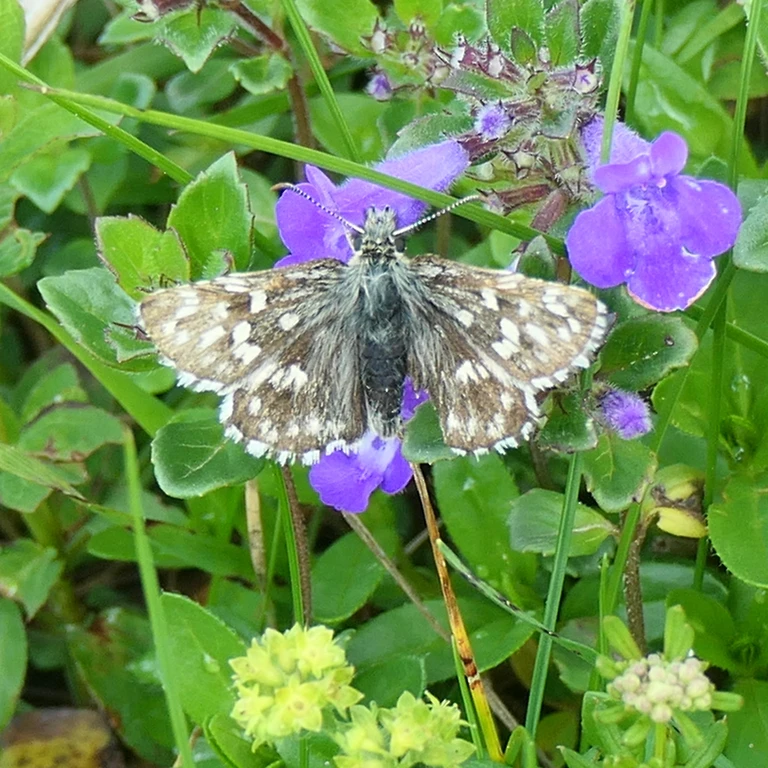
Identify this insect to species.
Pyrgus malvae
